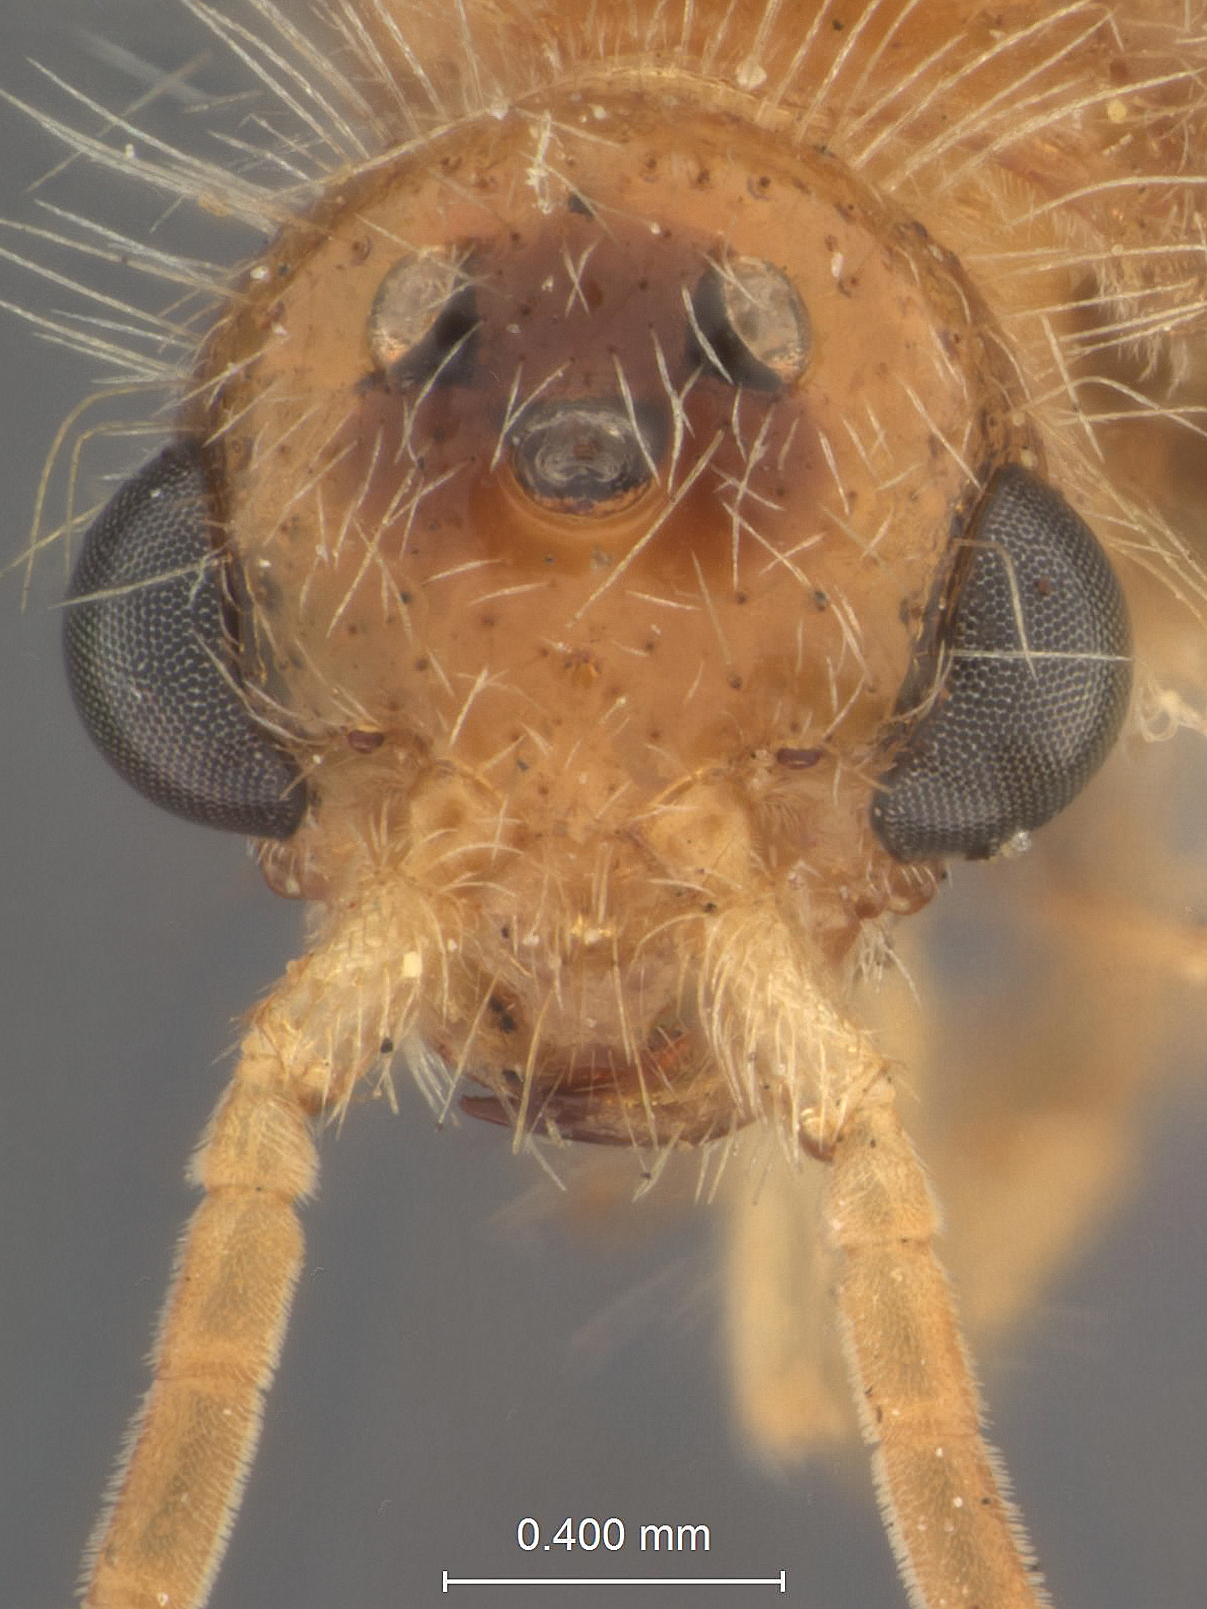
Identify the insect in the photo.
Mutilla grata
